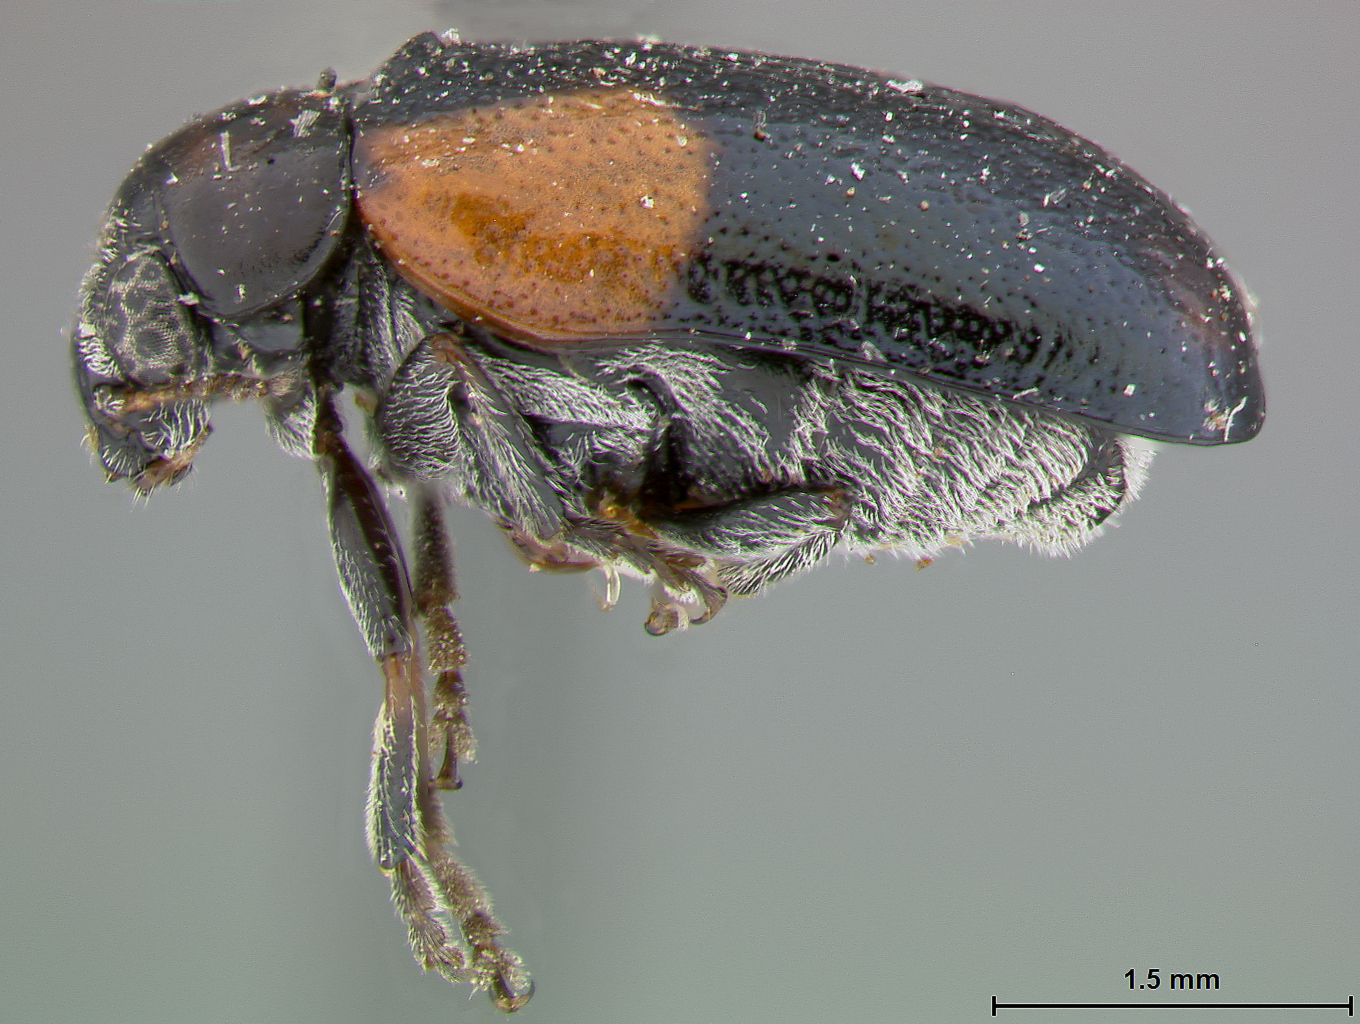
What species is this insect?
Anomoea arizonica
